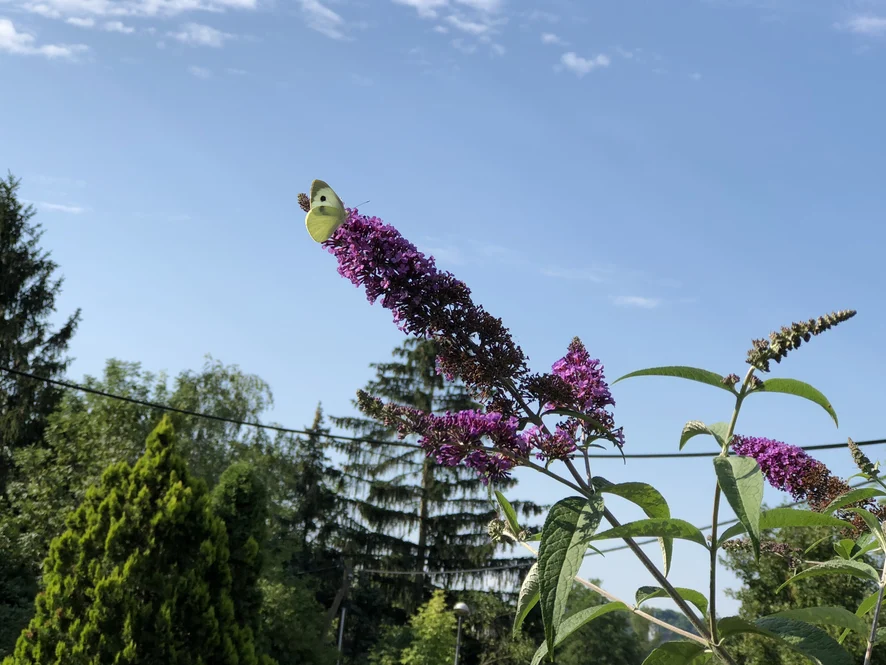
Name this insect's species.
Pieris brassicae
